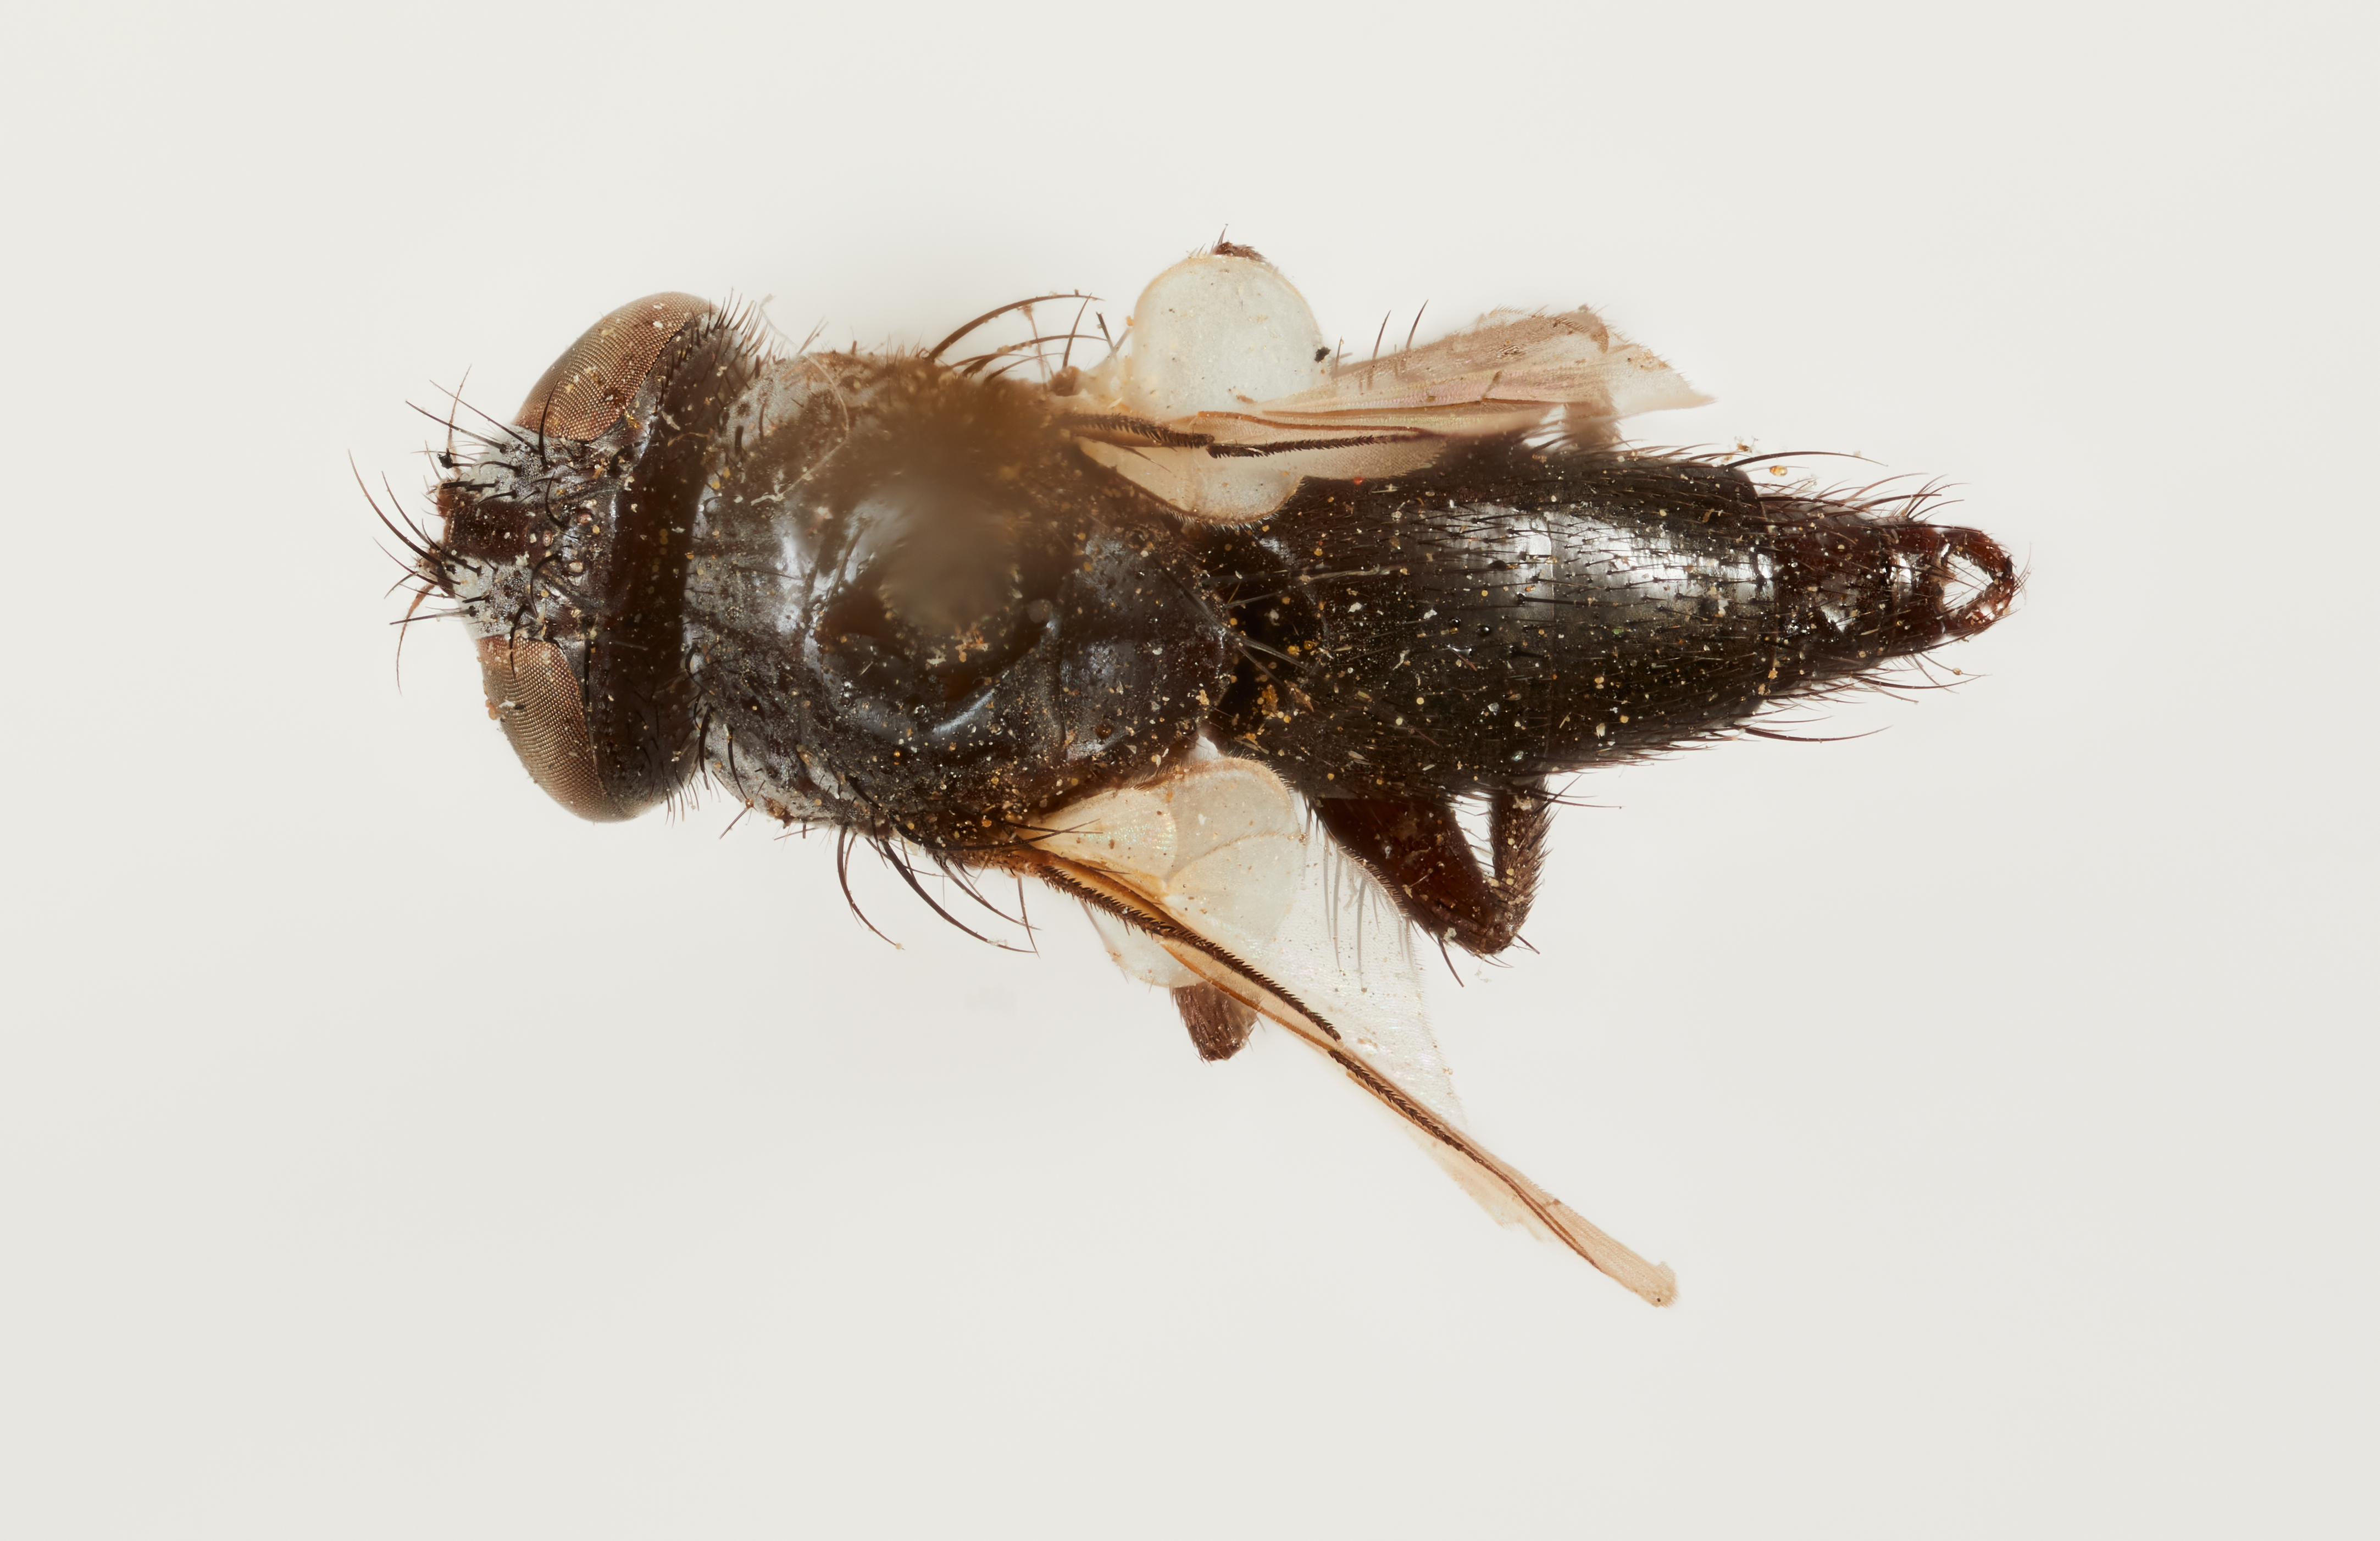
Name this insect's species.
Cyclodionaea acuminata
